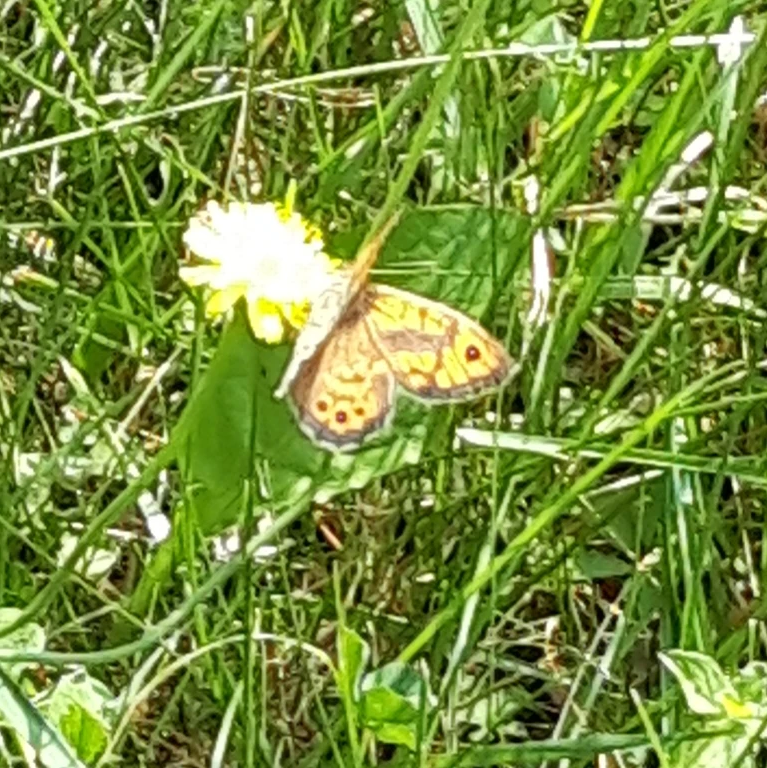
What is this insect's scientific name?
Lasiommata megera (also Pararge megera)
